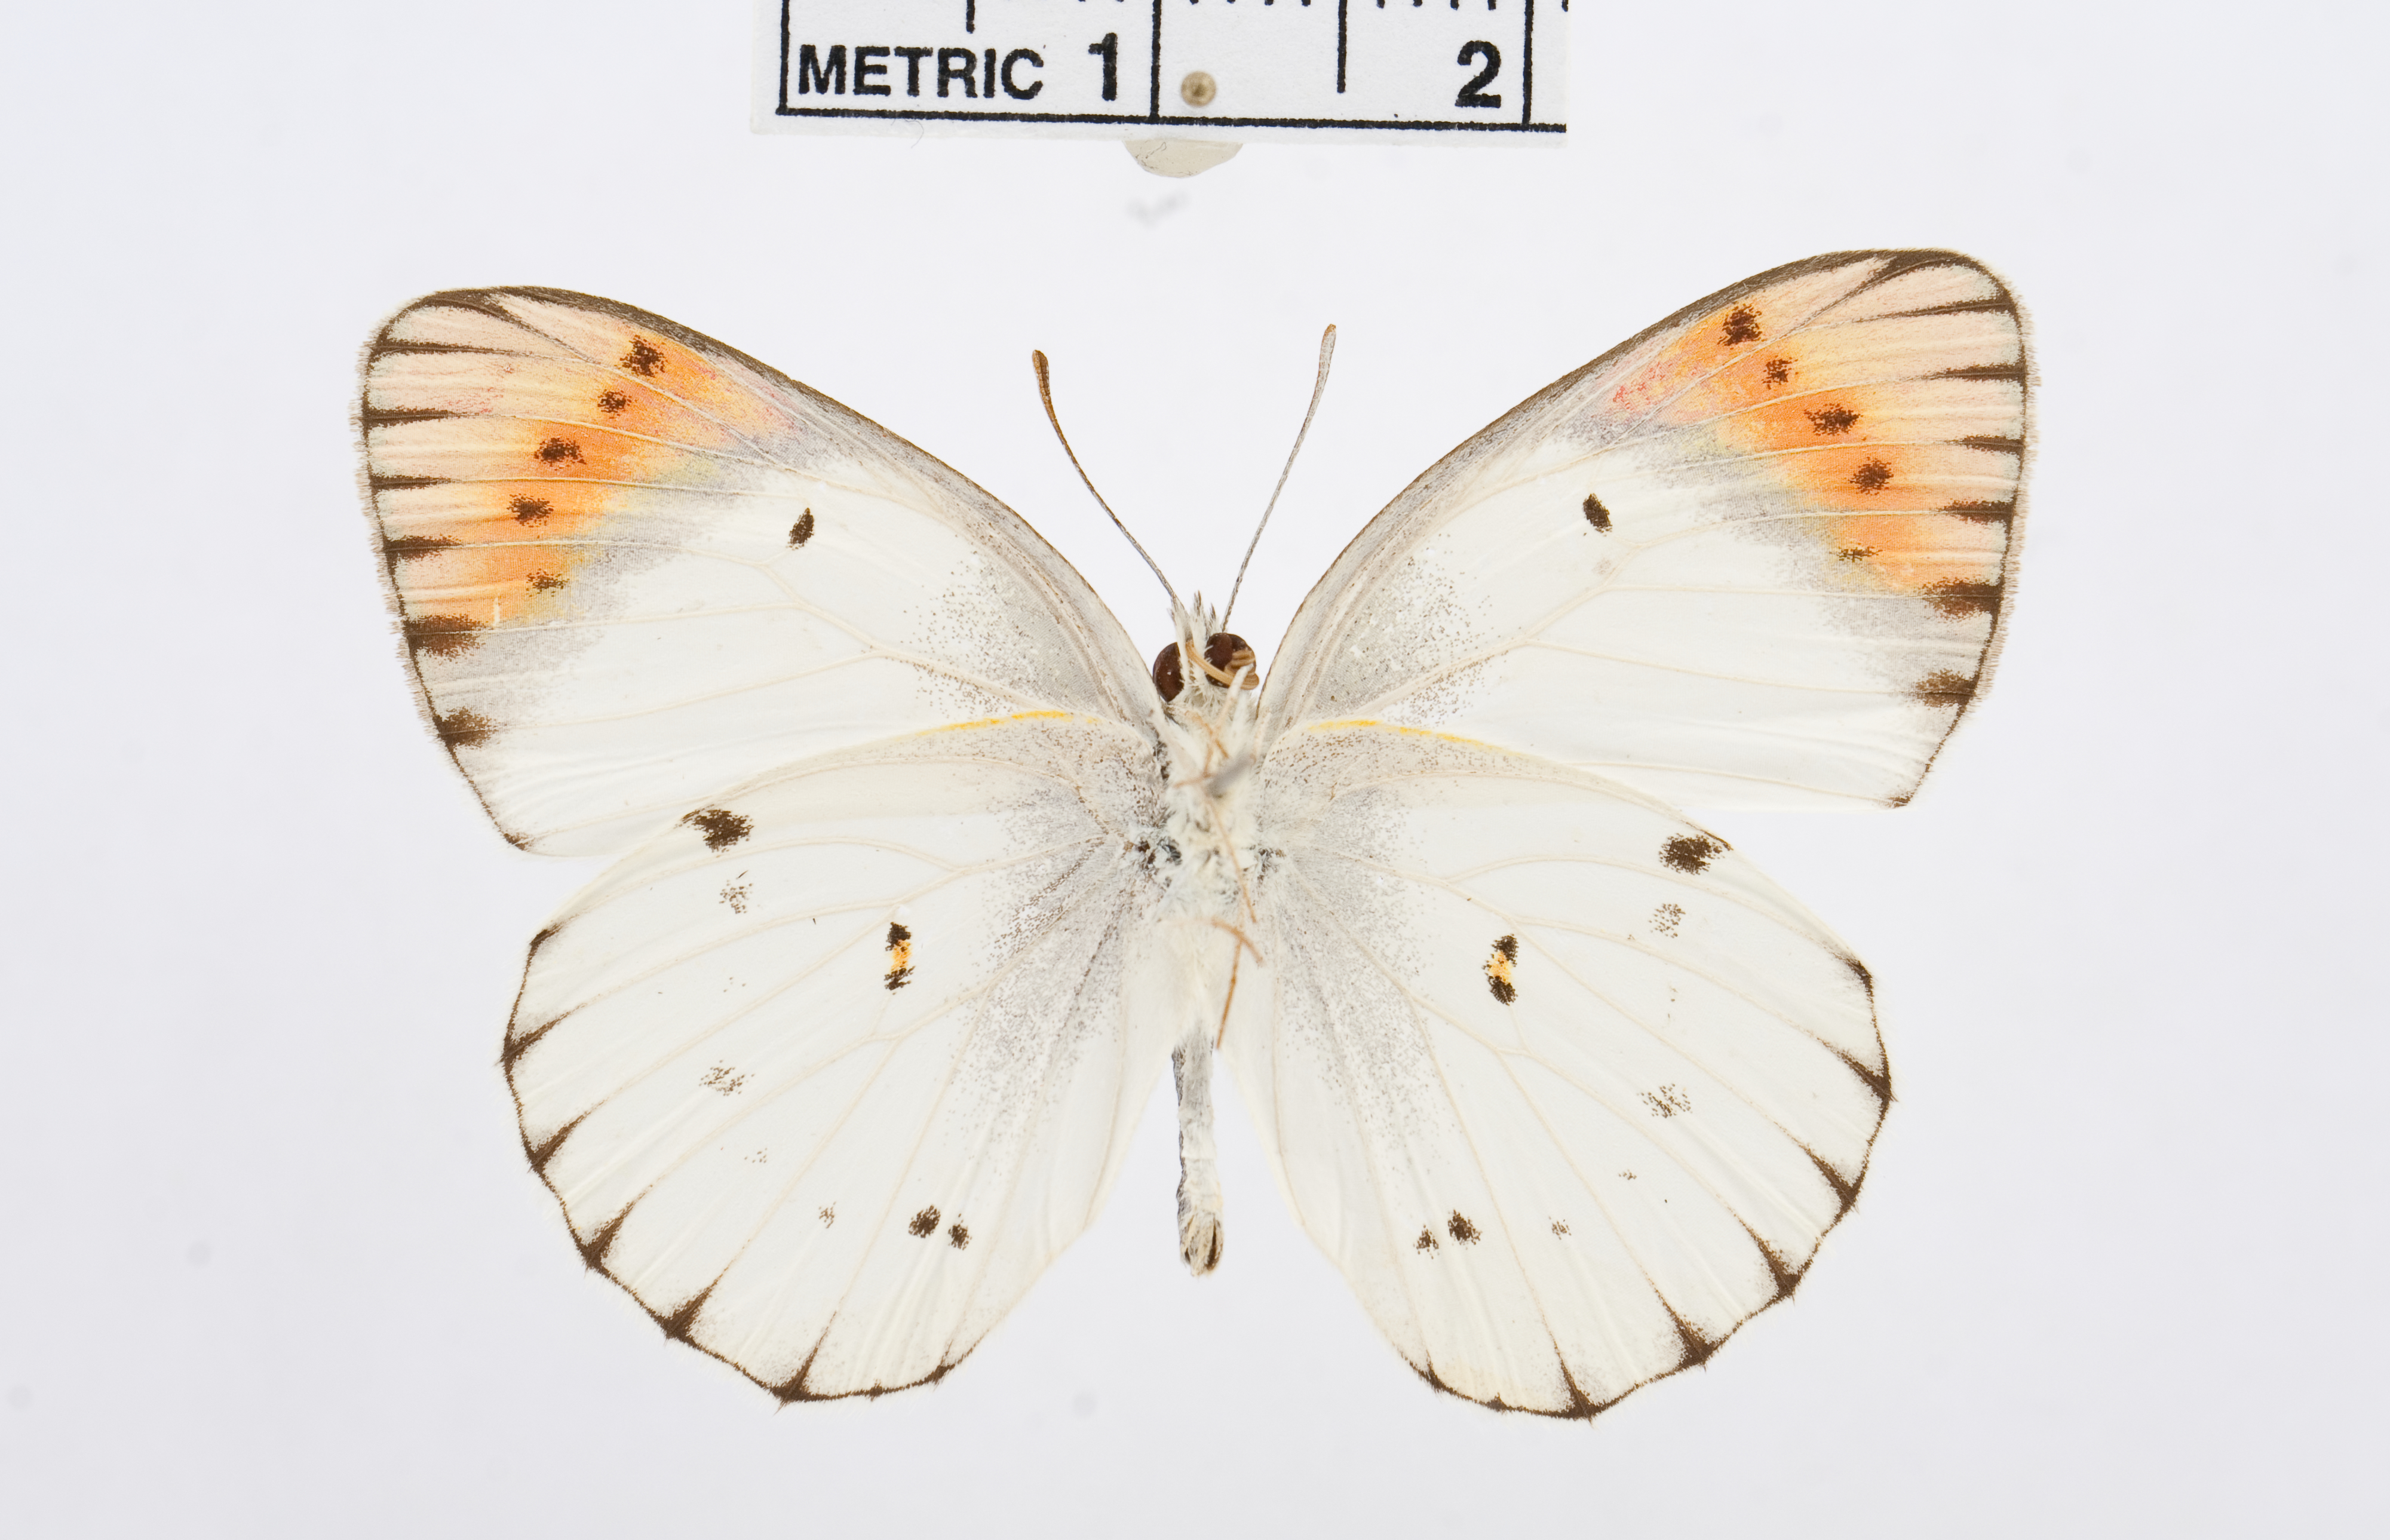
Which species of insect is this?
Colotis danae
